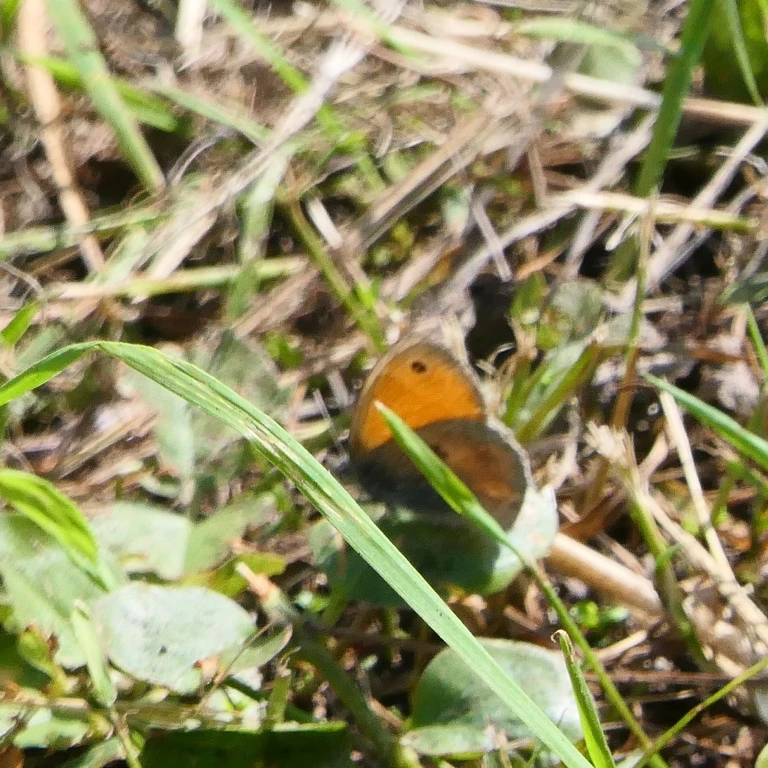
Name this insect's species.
Coenonympha pamphilus
